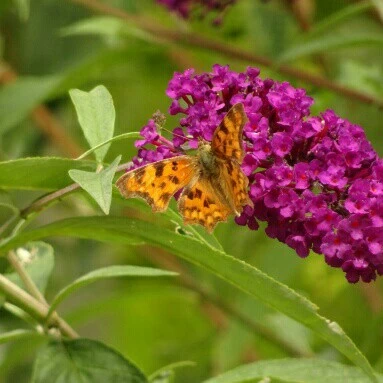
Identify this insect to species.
Polygonia c-album
